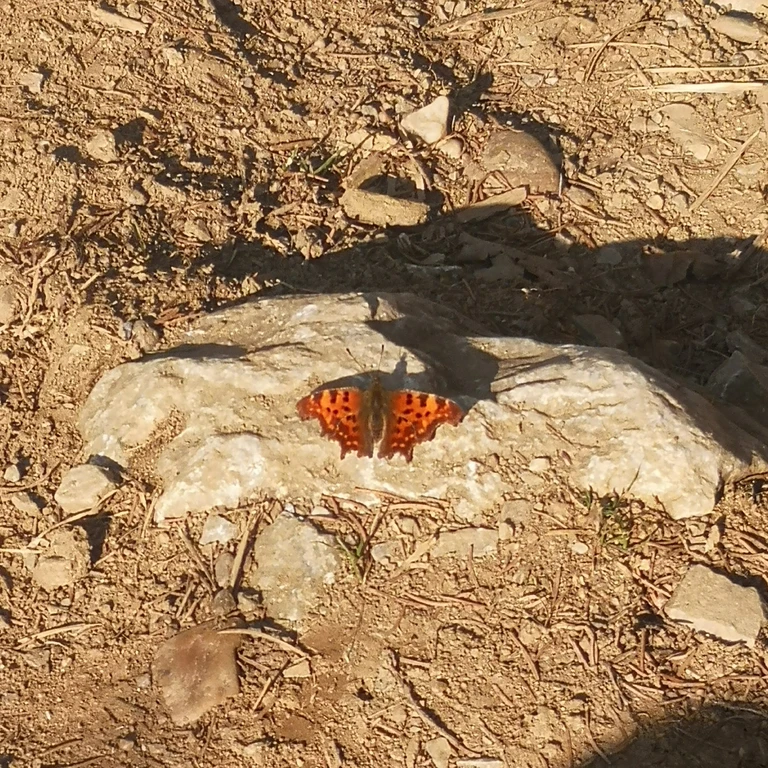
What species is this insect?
Polygonia c-album
